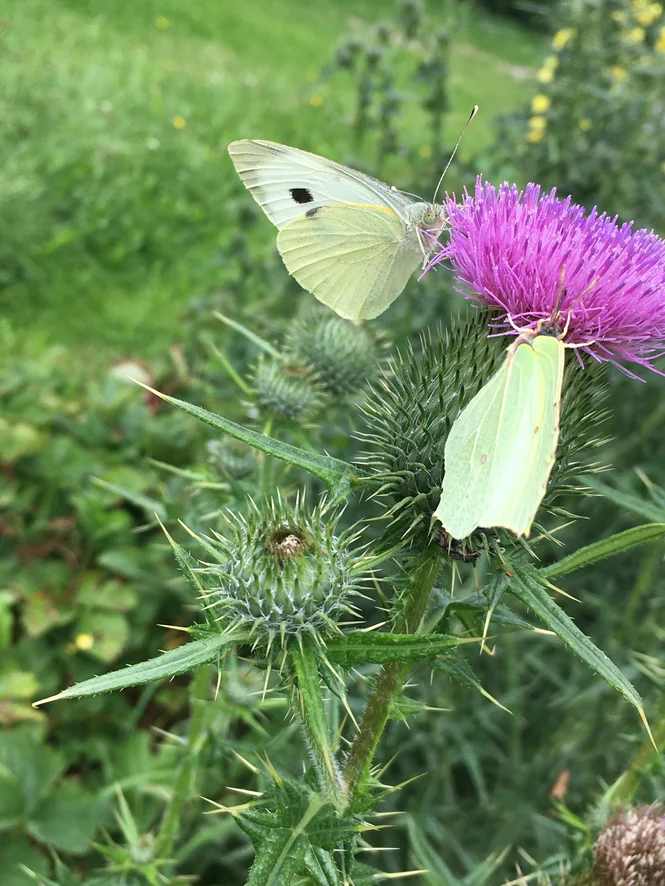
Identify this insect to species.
Pieris brassicae
